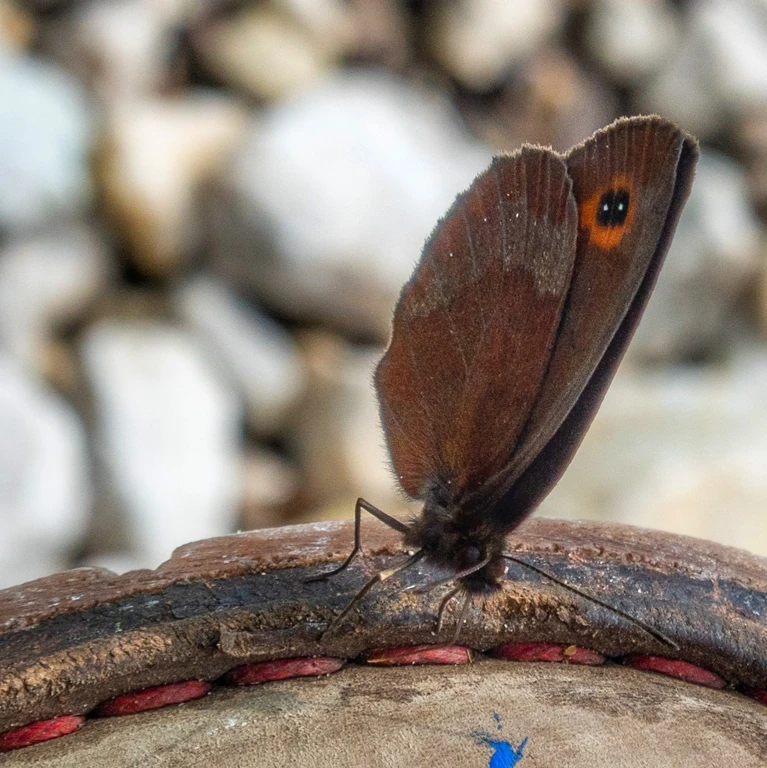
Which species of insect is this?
Erebia aethiops
